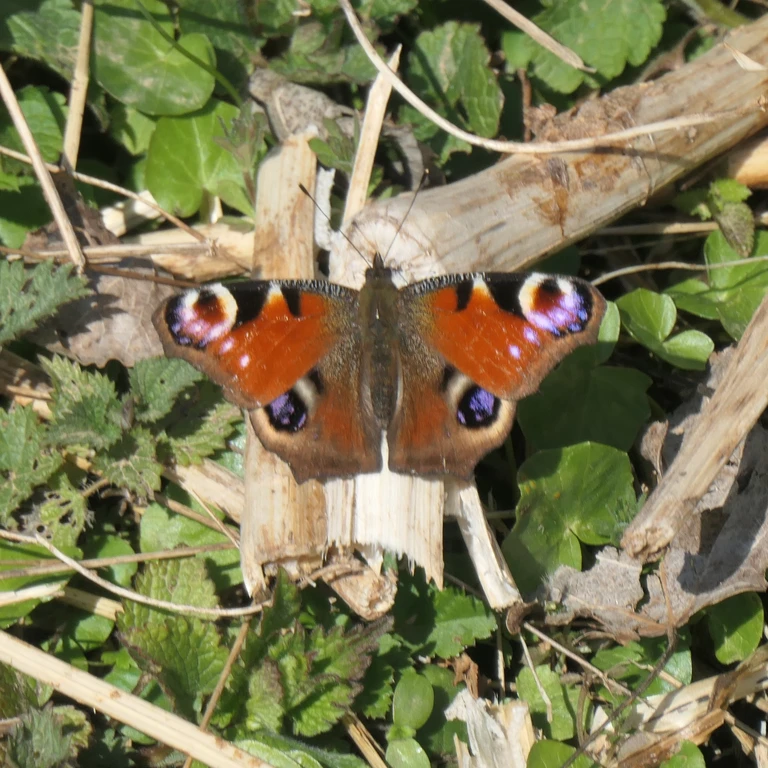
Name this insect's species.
Aglais io
